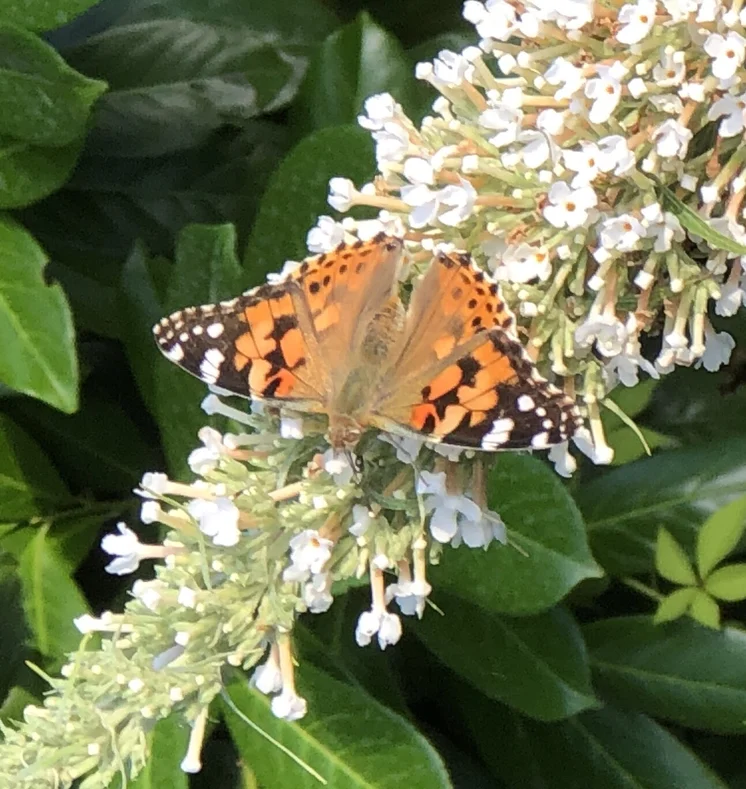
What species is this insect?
Vanessa cardui
